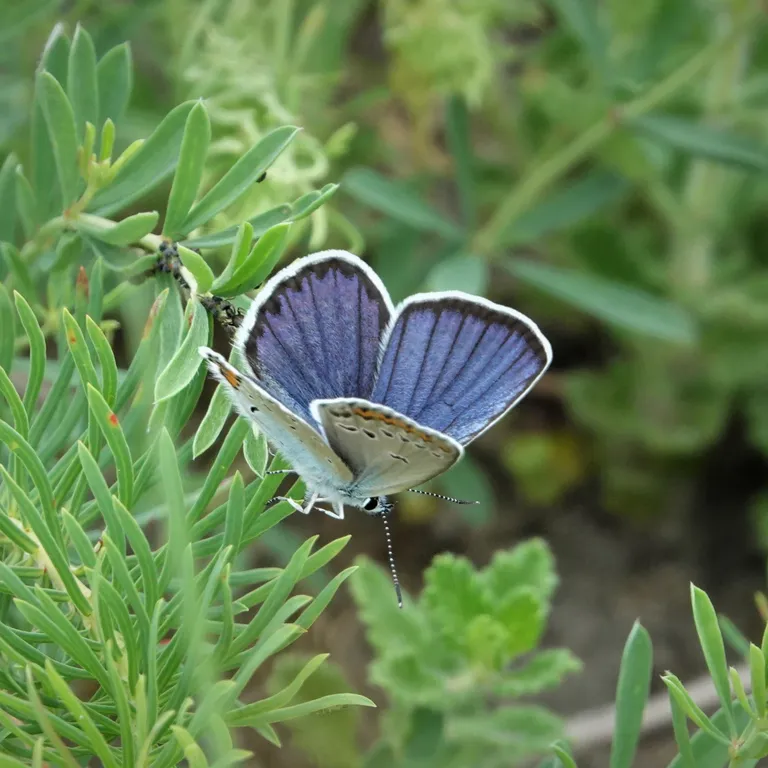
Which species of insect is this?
Plebejus argyrognomon
